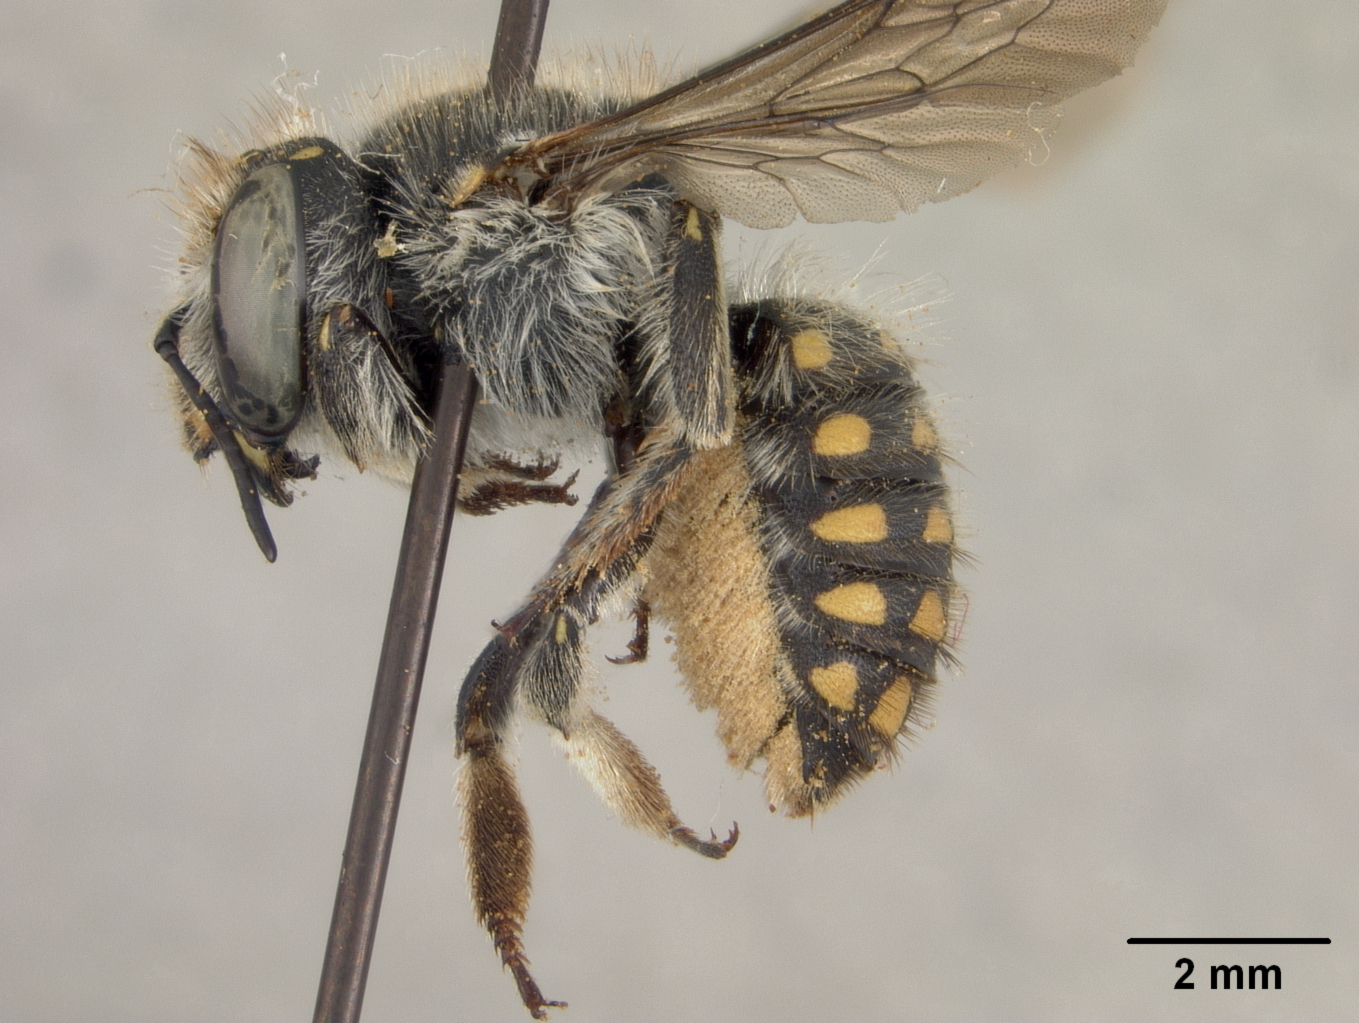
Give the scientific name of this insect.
Anthidium uyacanum
